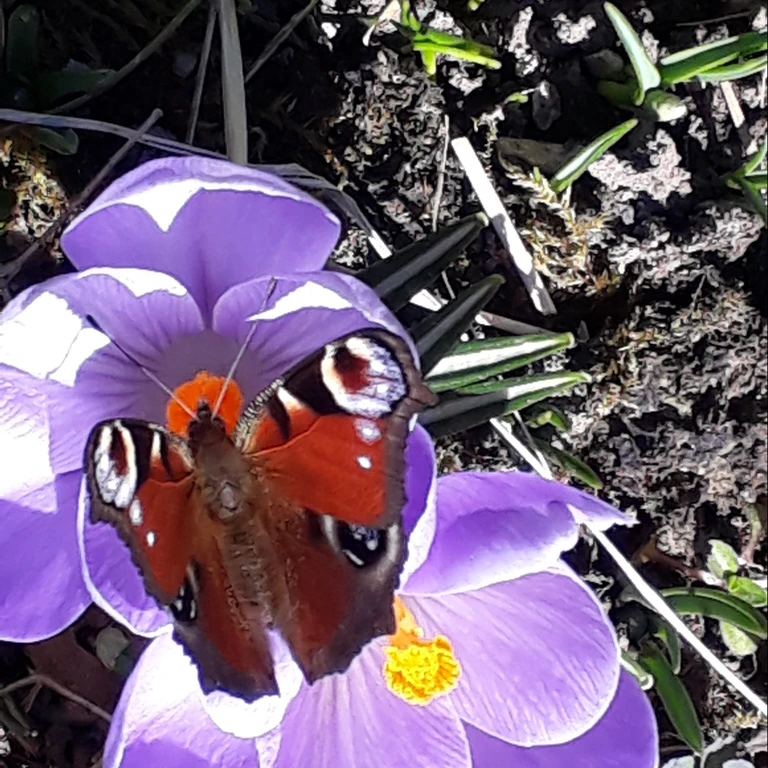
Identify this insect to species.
Aglais io
